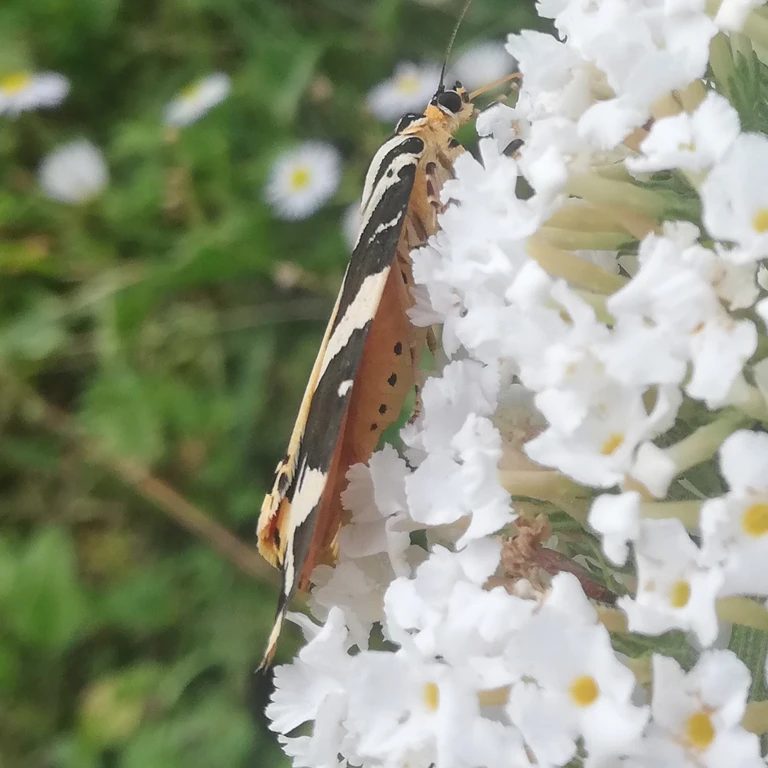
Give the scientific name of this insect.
Euplagia quadripunctaria
